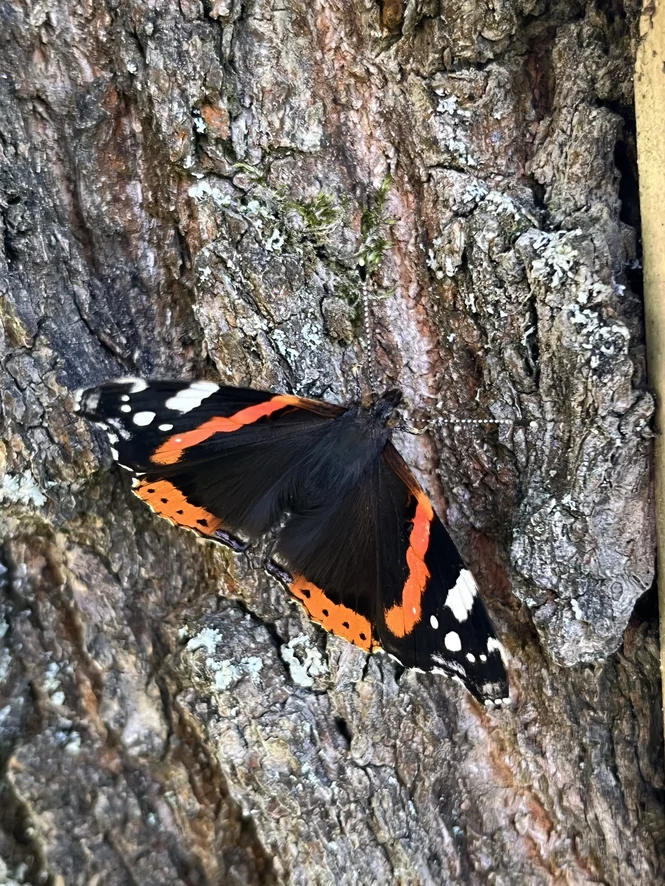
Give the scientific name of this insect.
Vanessa atalanta
